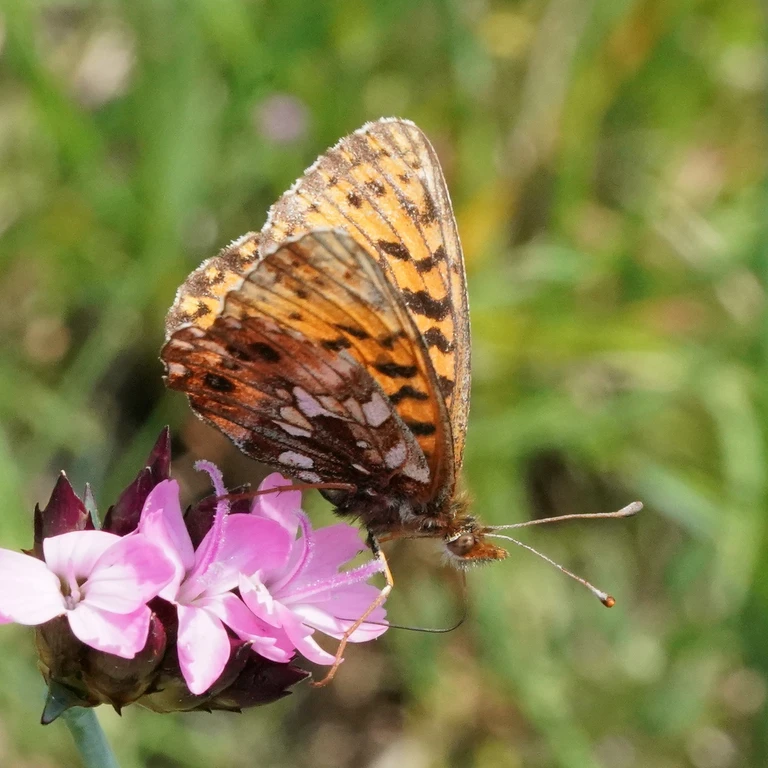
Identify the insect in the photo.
Boloria dia
